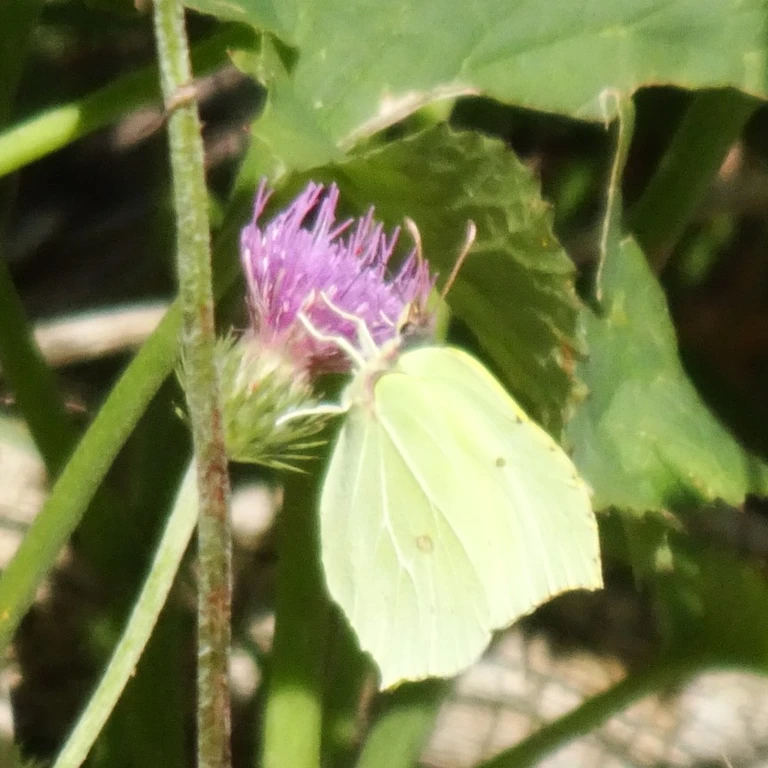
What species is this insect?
Gonepteryx rhamni
